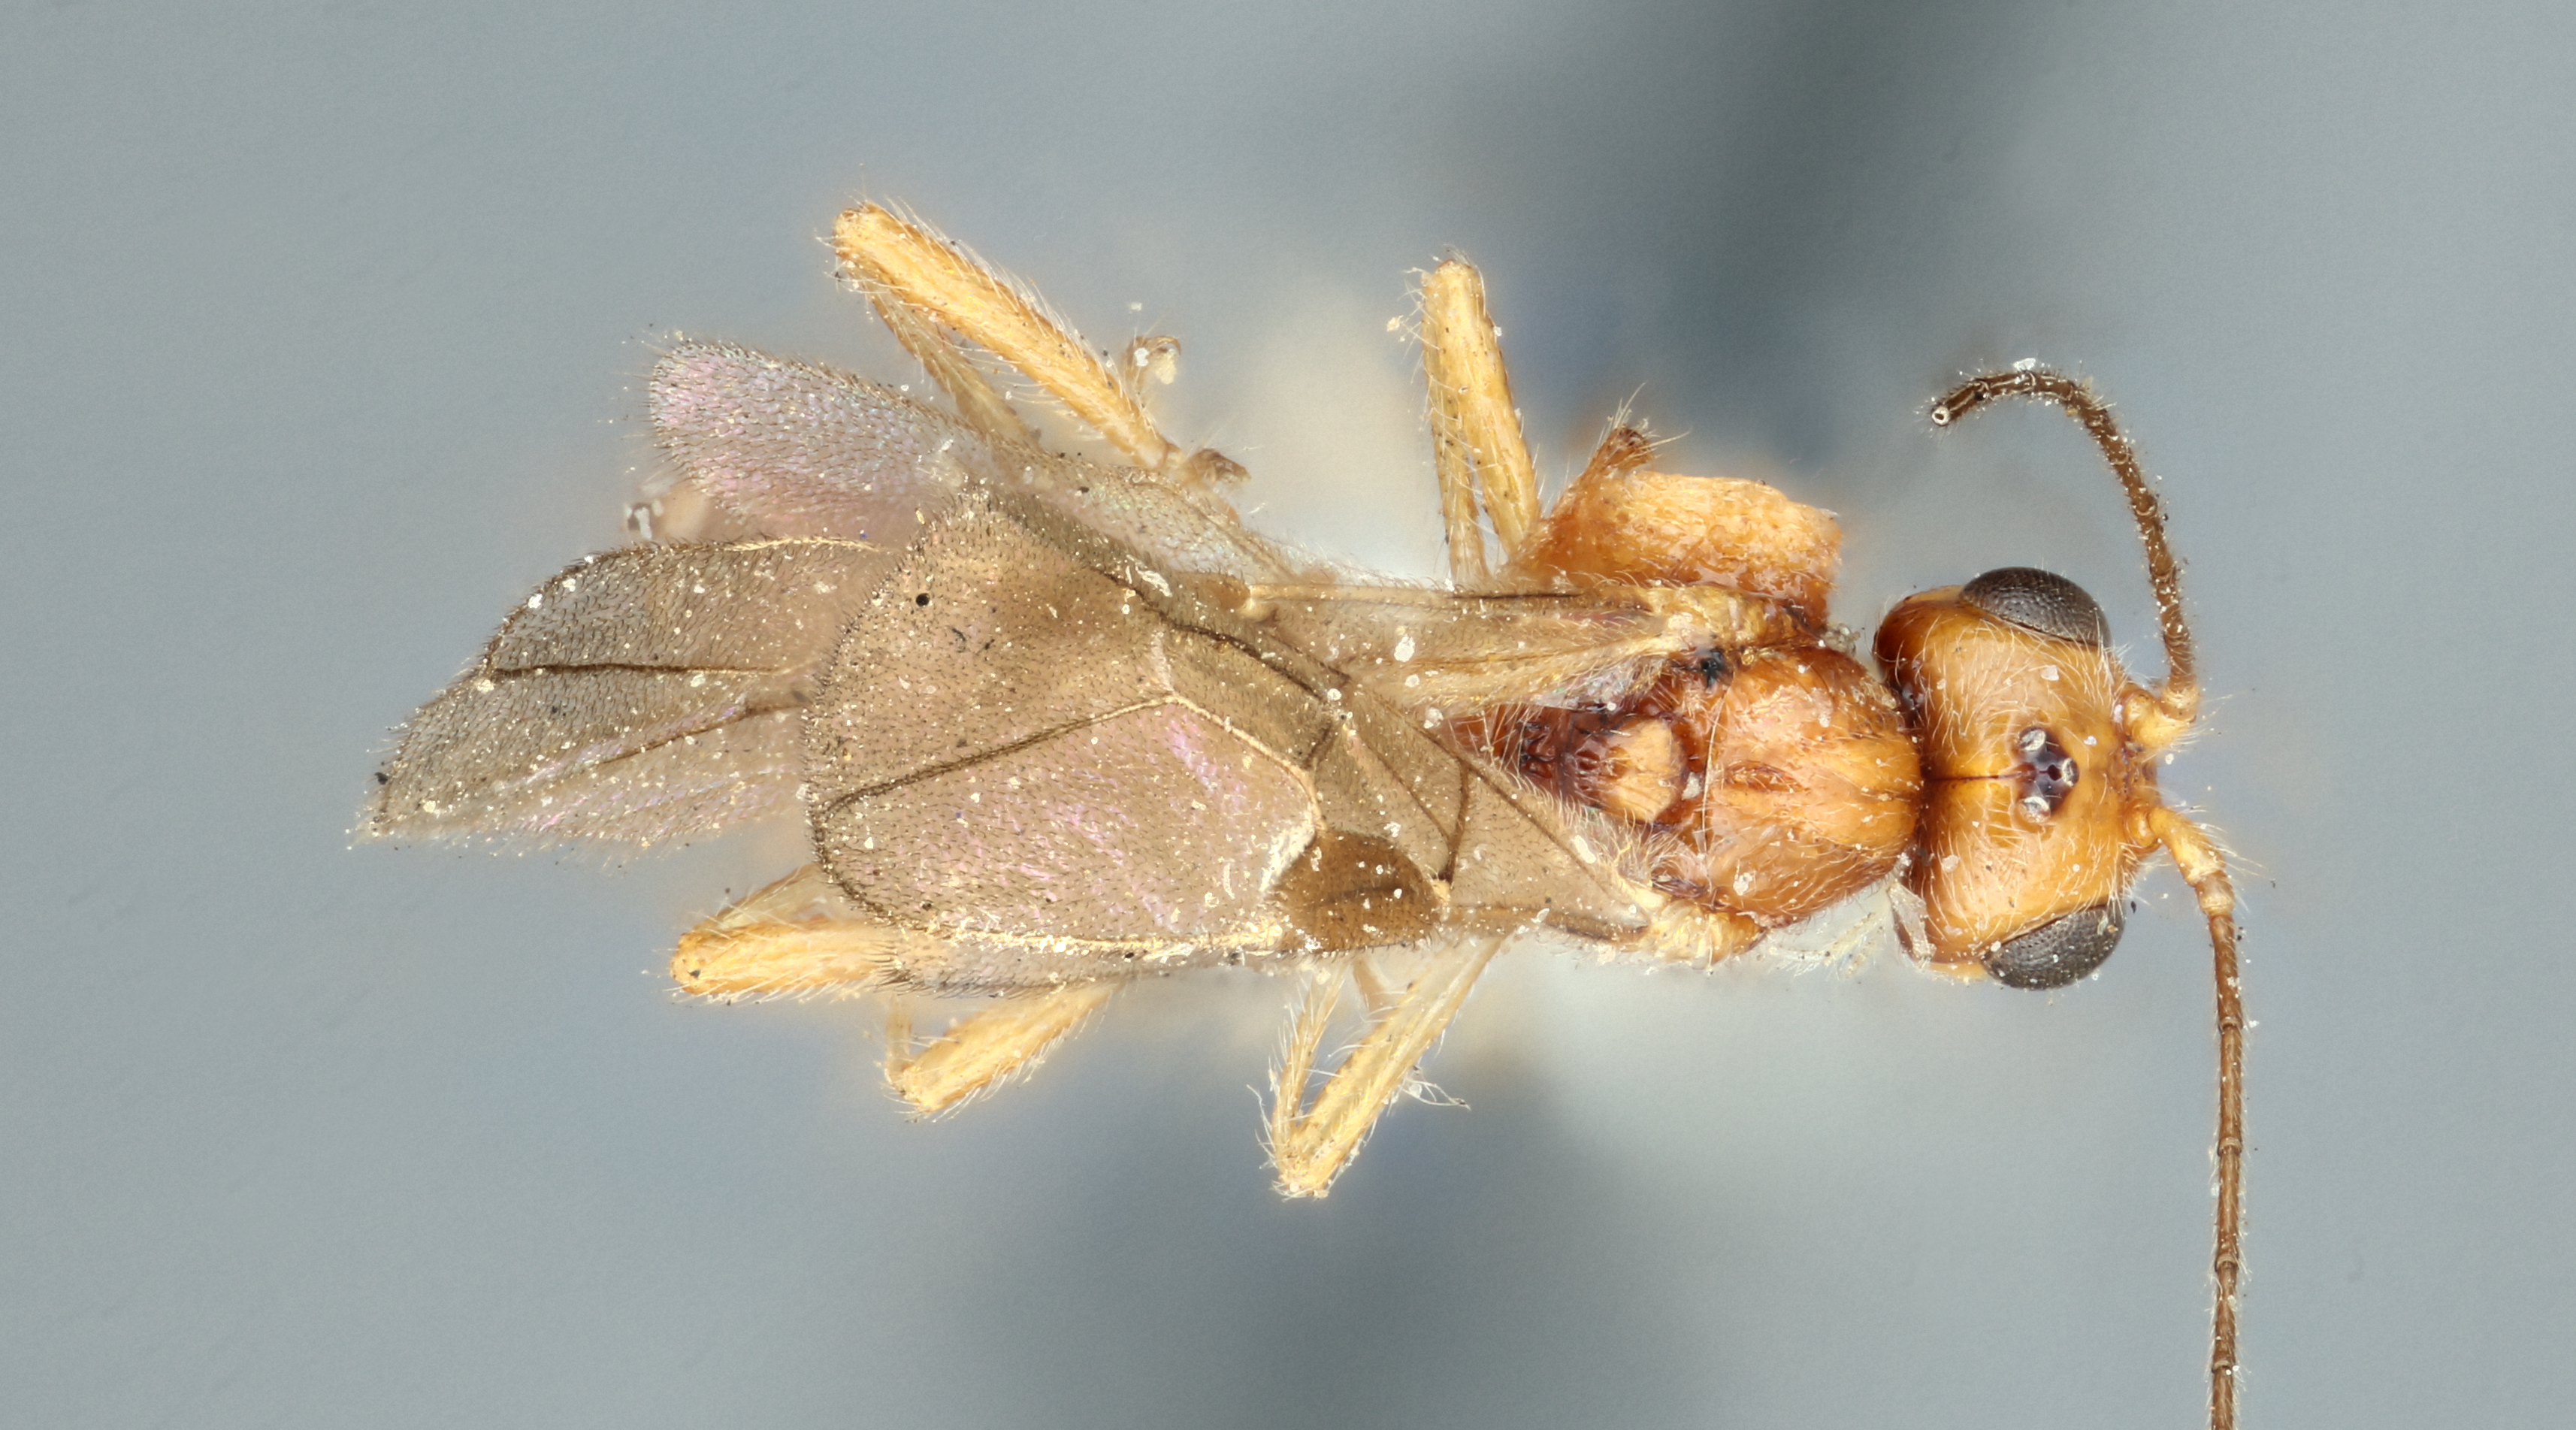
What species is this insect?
Phaenocarpa formosae
